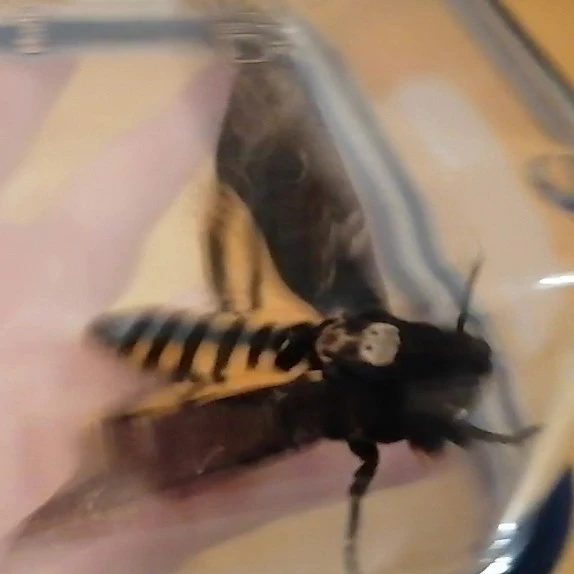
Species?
Acherontia atropos
